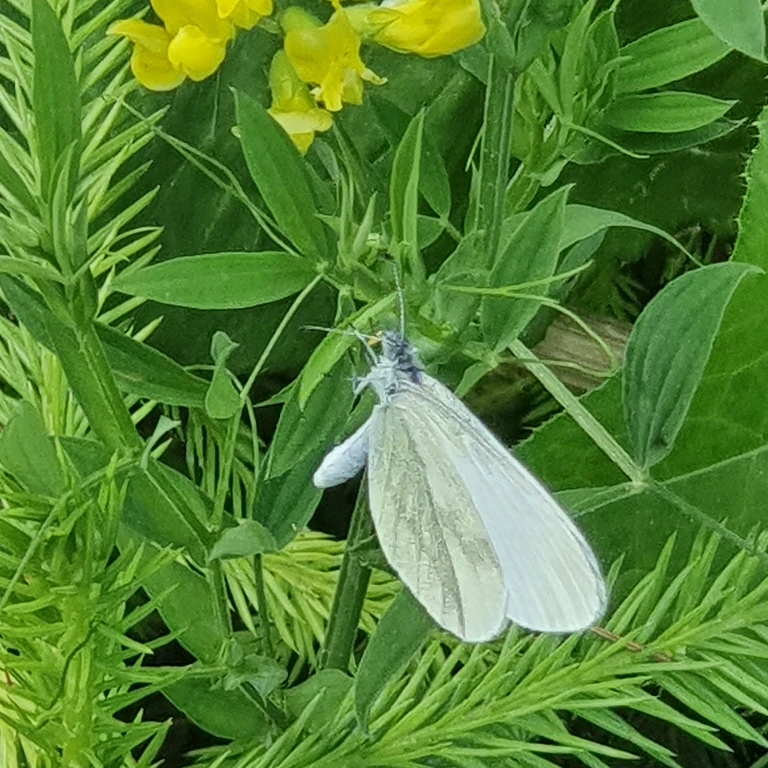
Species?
Leptidea sinapis/juvernica
